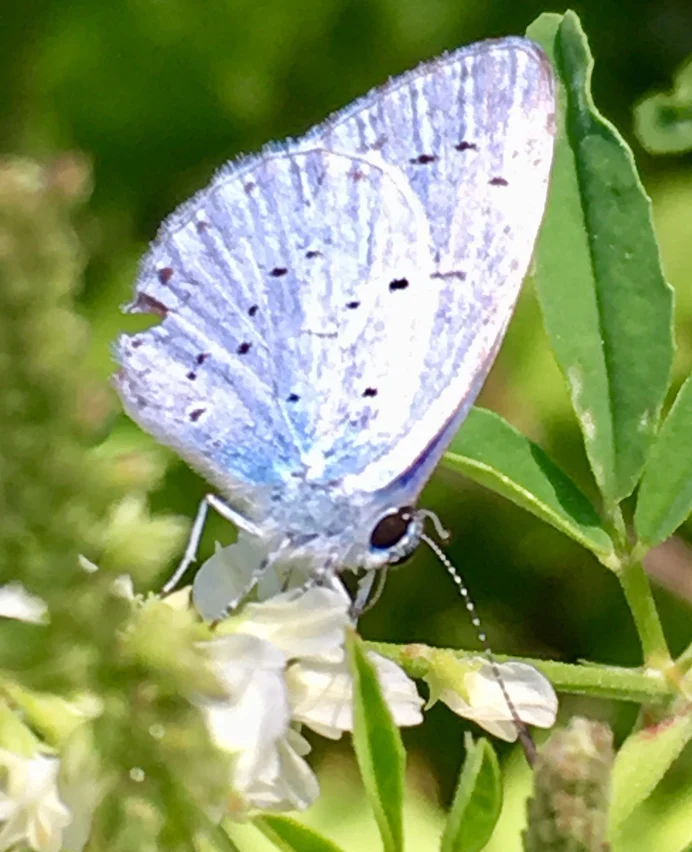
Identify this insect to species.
Celastrina argiolus
